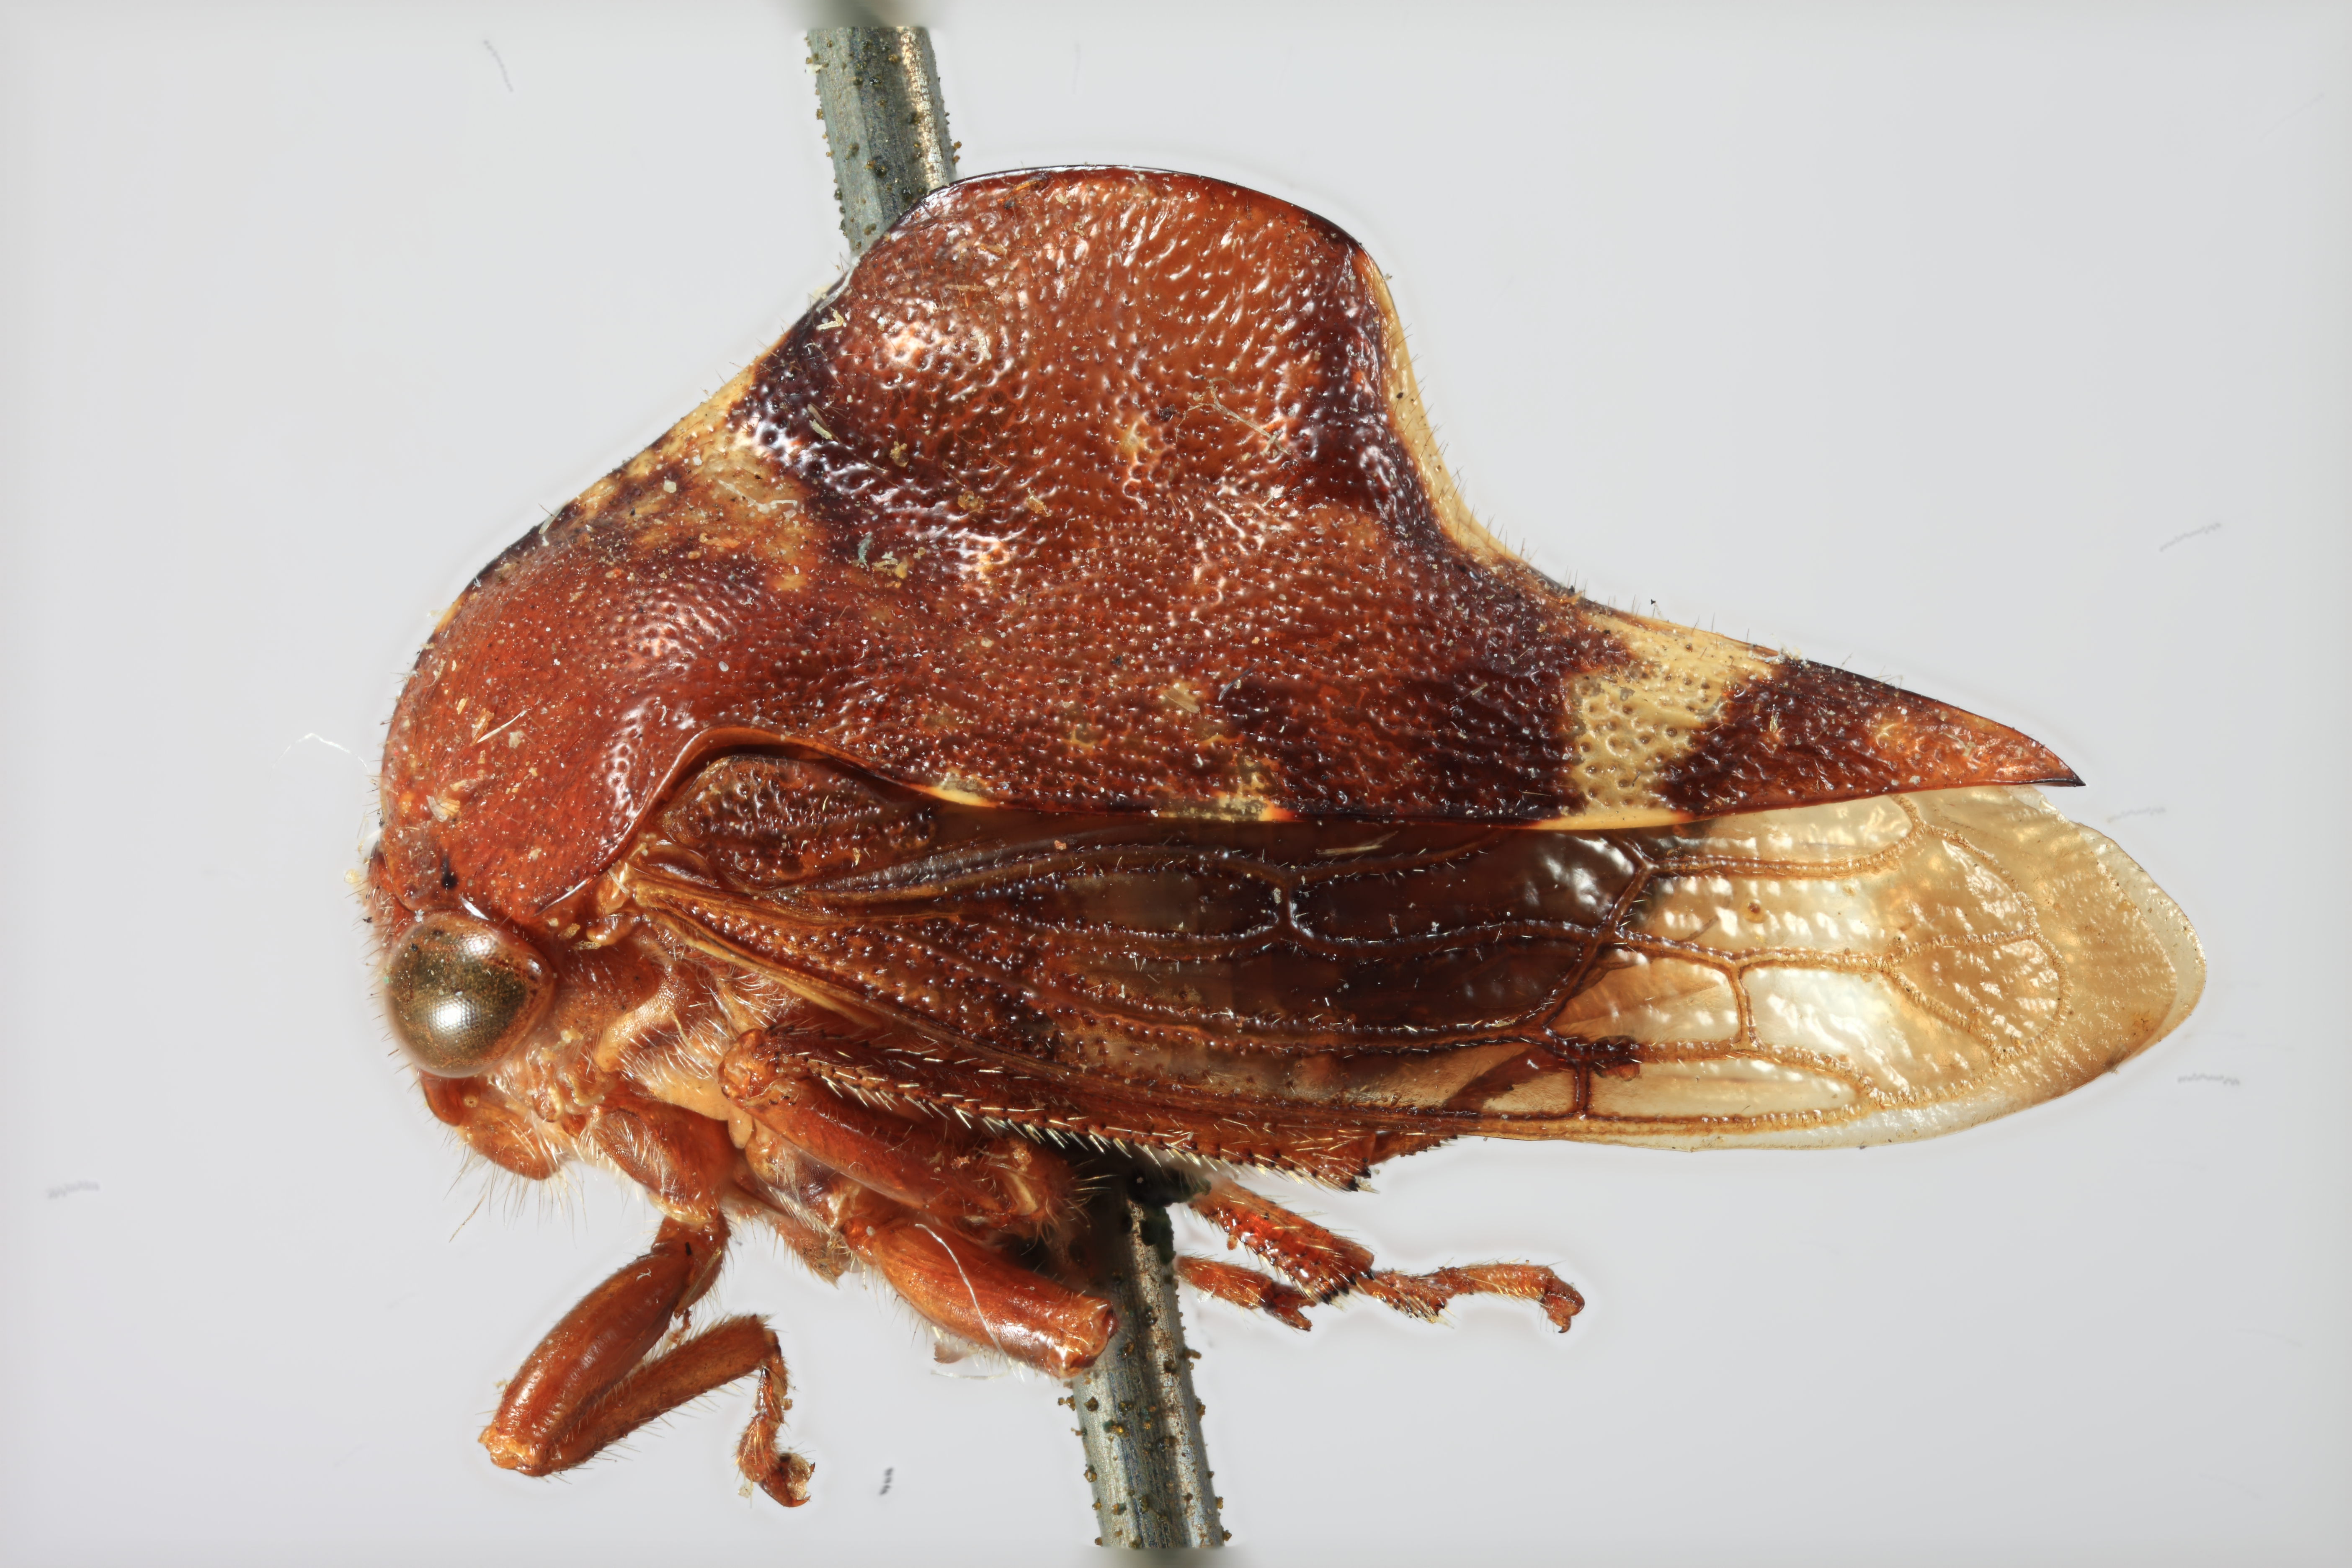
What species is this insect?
Telamona compacta
